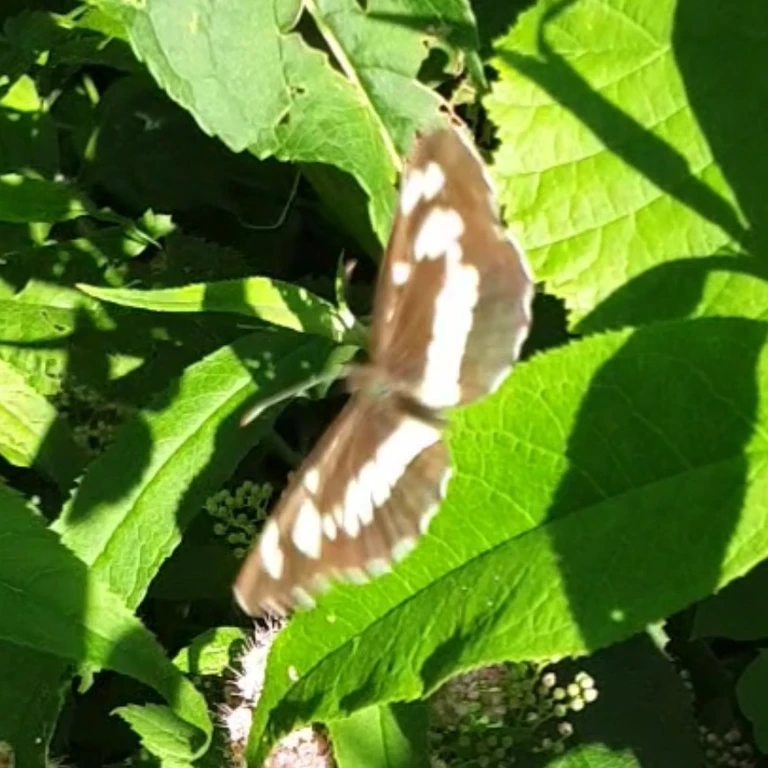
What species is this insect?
Neptis rivularis
